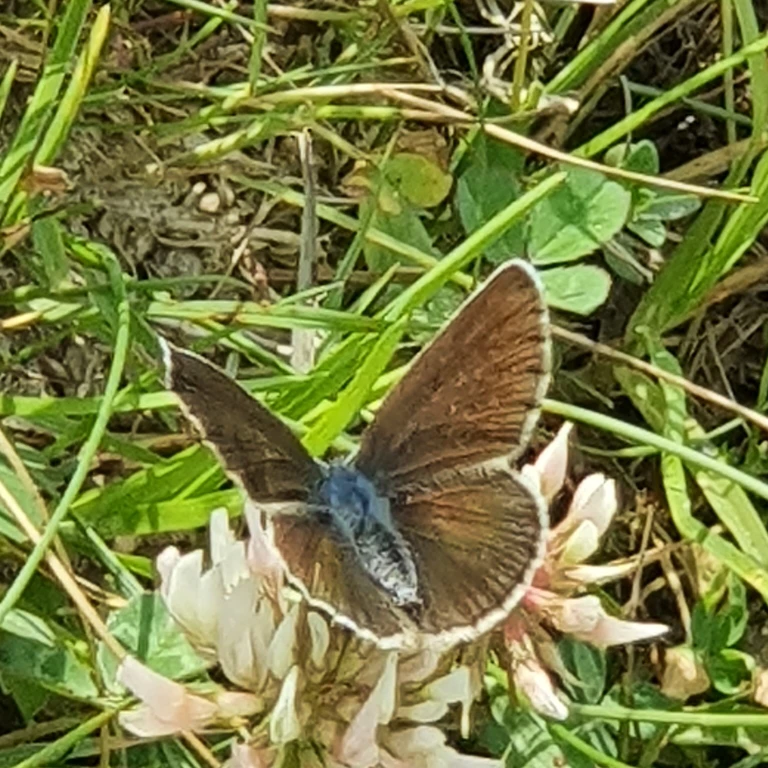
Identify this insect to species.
Cyaniris semiargus
